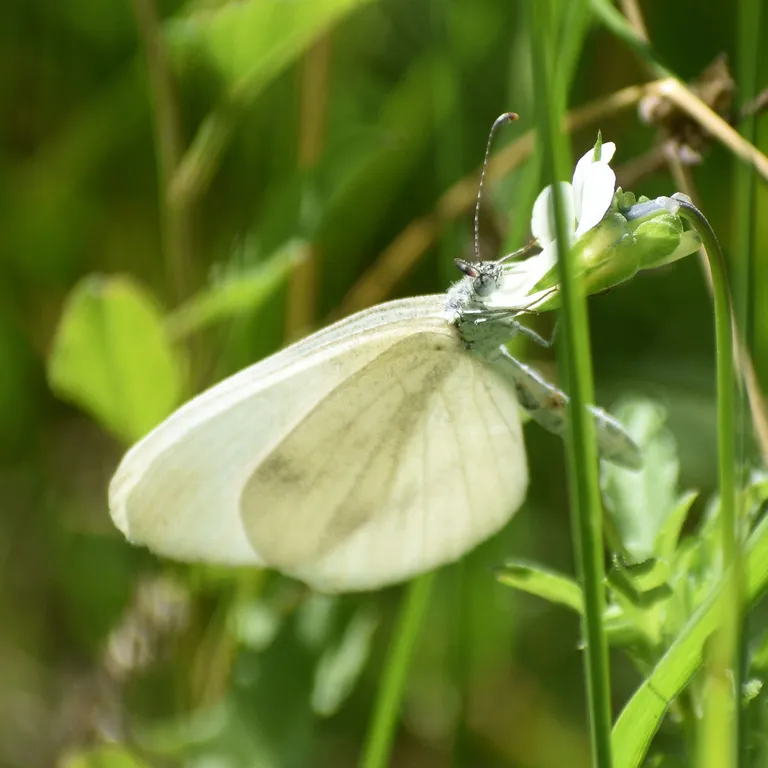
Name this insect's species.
Leptidea sinapis/juvernica
